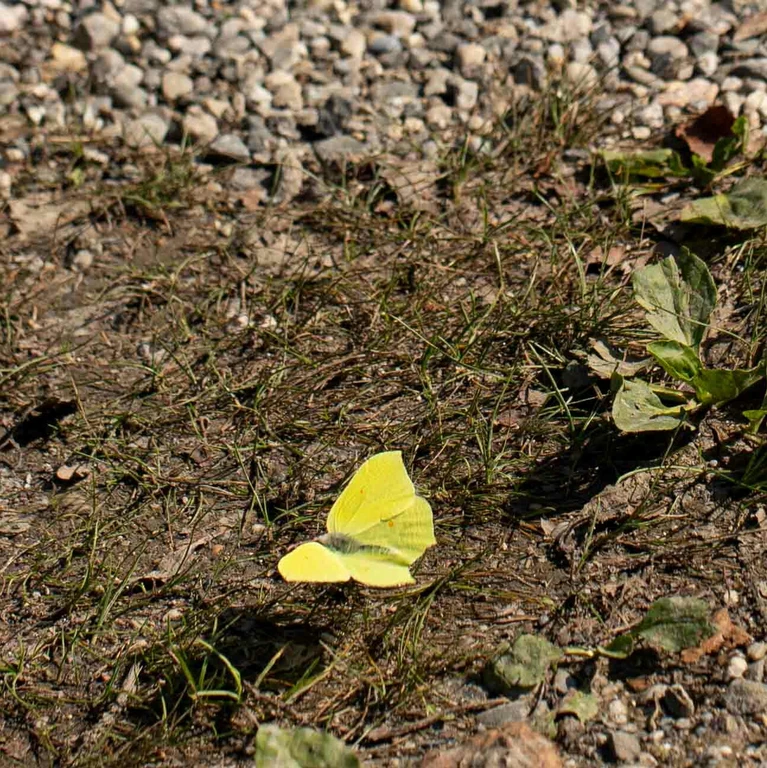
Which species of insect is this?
Gonepteryx rhamni
